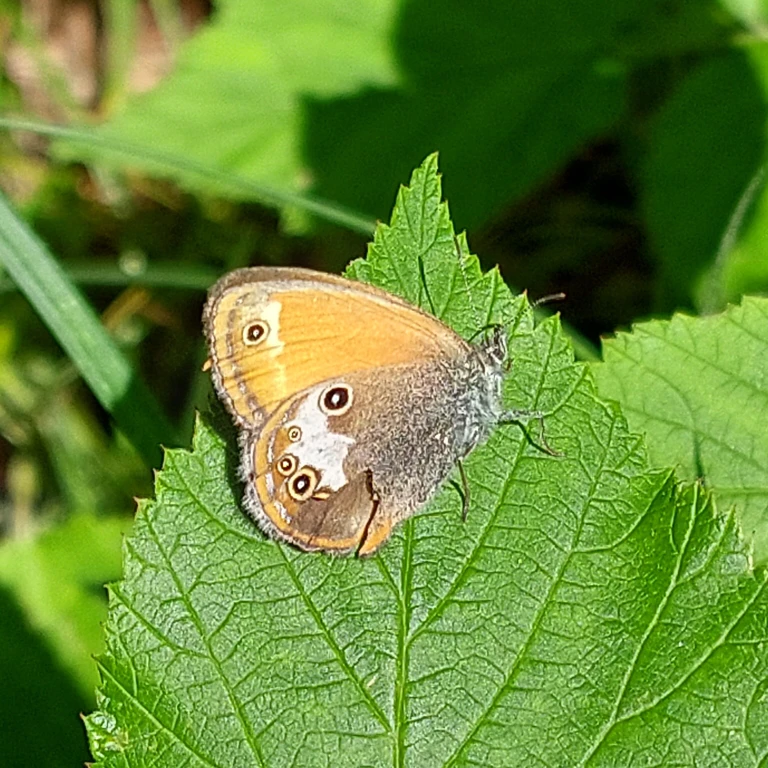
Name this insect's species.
Coenonympha arcania
